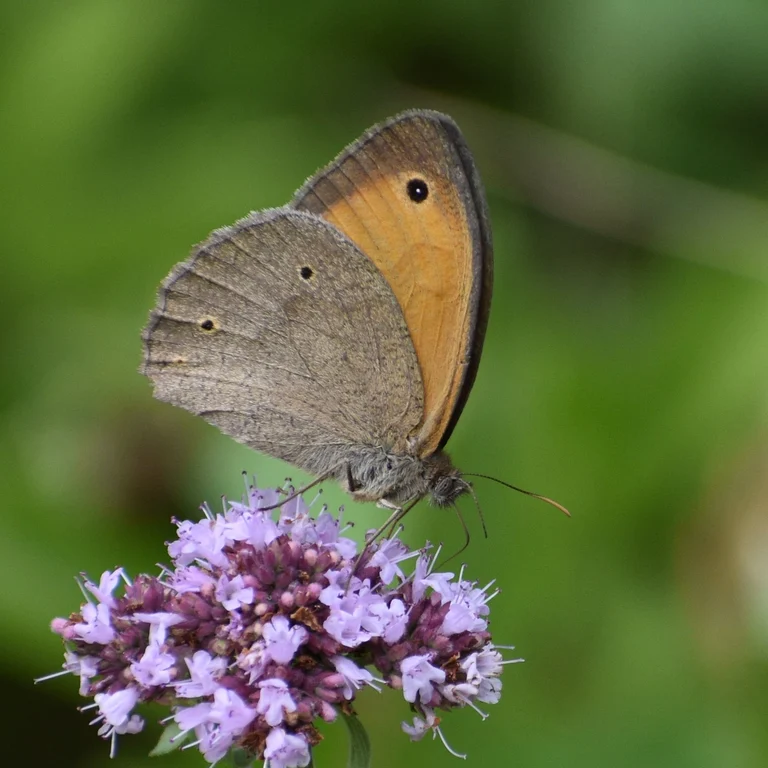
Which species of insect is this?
Maniola jurtina
